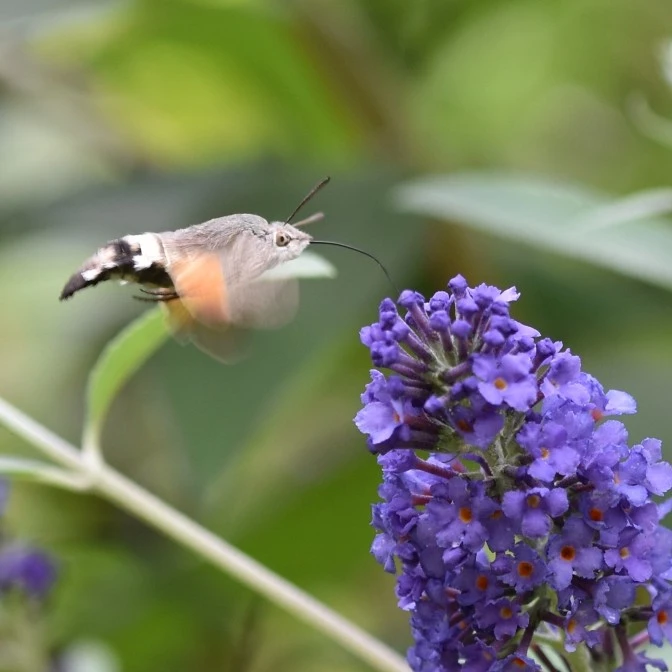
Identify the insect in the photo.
Macroglossum stellatarum
